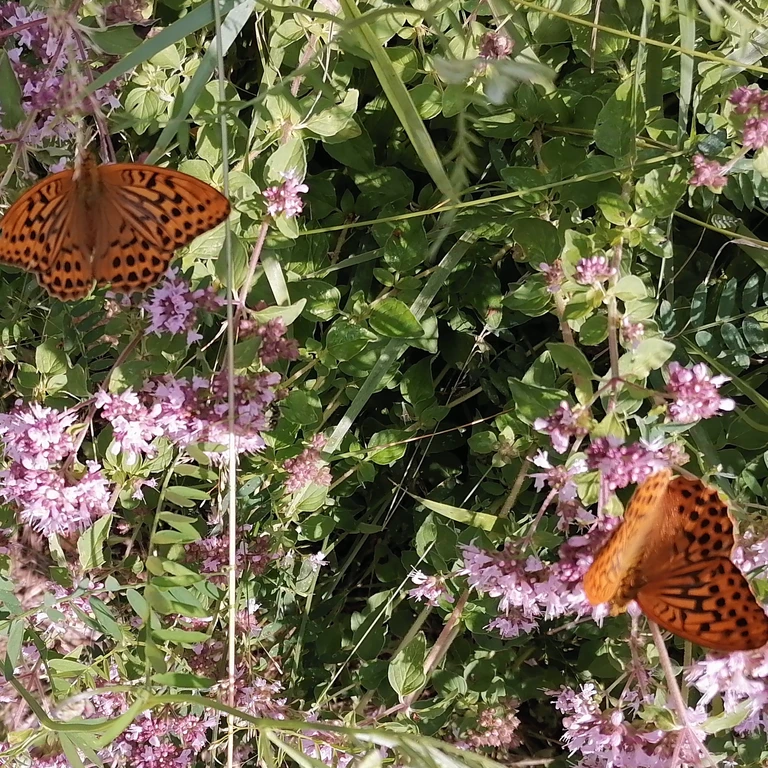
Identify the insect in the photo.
Argynnis paphia
